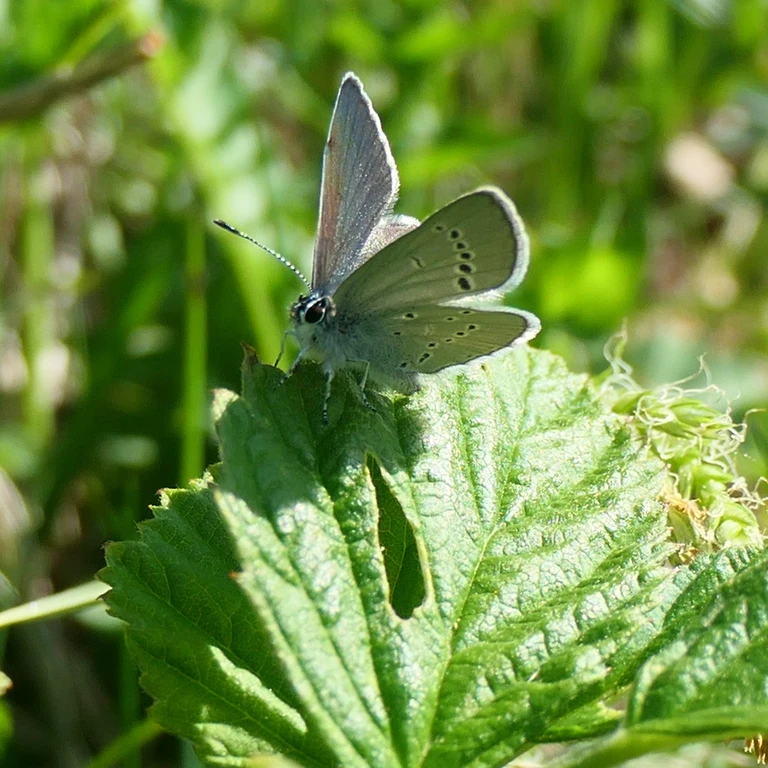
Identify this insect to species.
Cupido minimus
